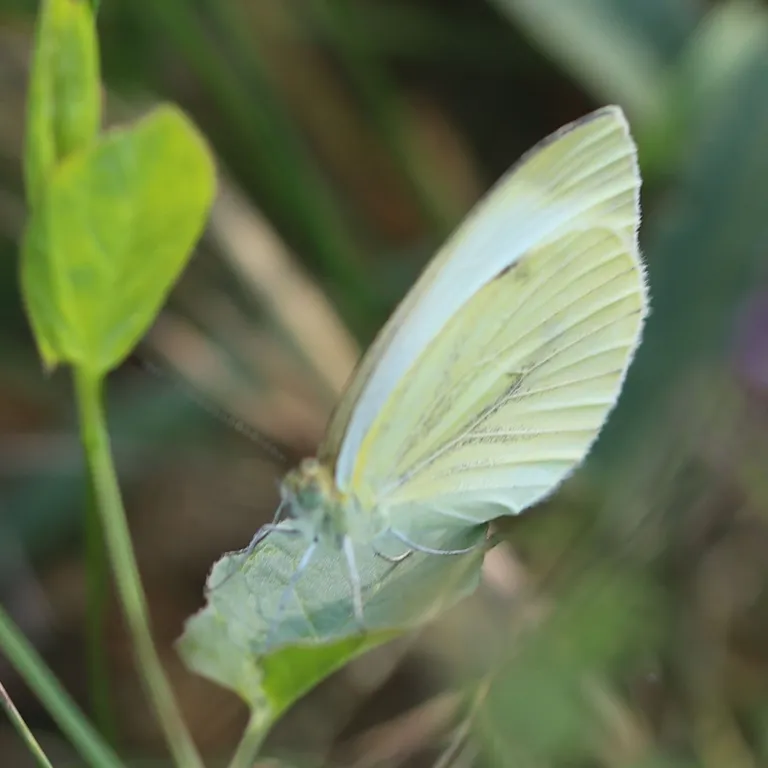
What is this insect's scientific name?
Pieris napi
